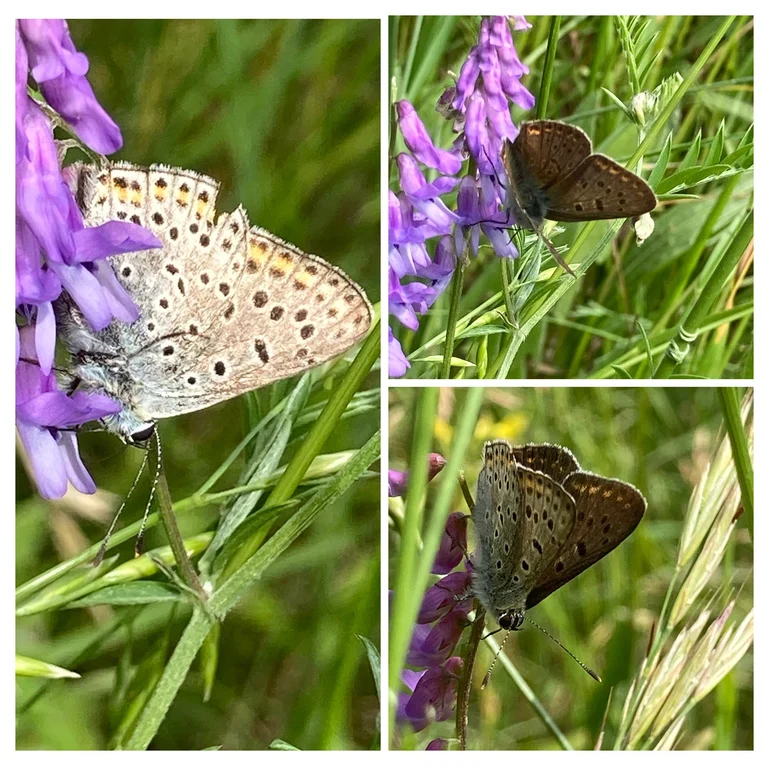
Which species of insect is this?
Lycaena tityrus (also Loweia tityrus)
